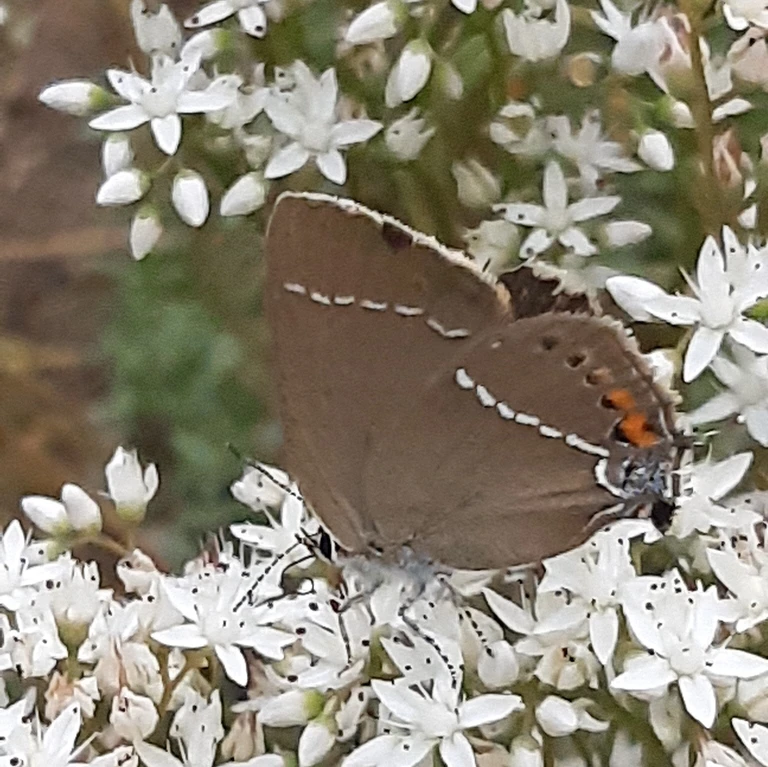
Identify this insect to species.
Satyrium spini (also Tuttiola spini)
